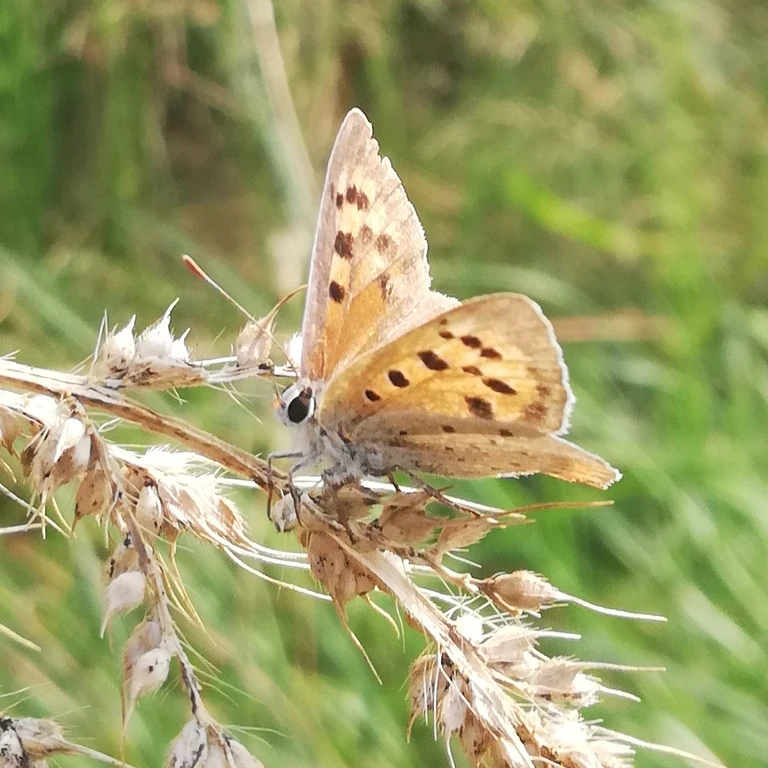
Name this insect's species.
Lycaena phlaeas
